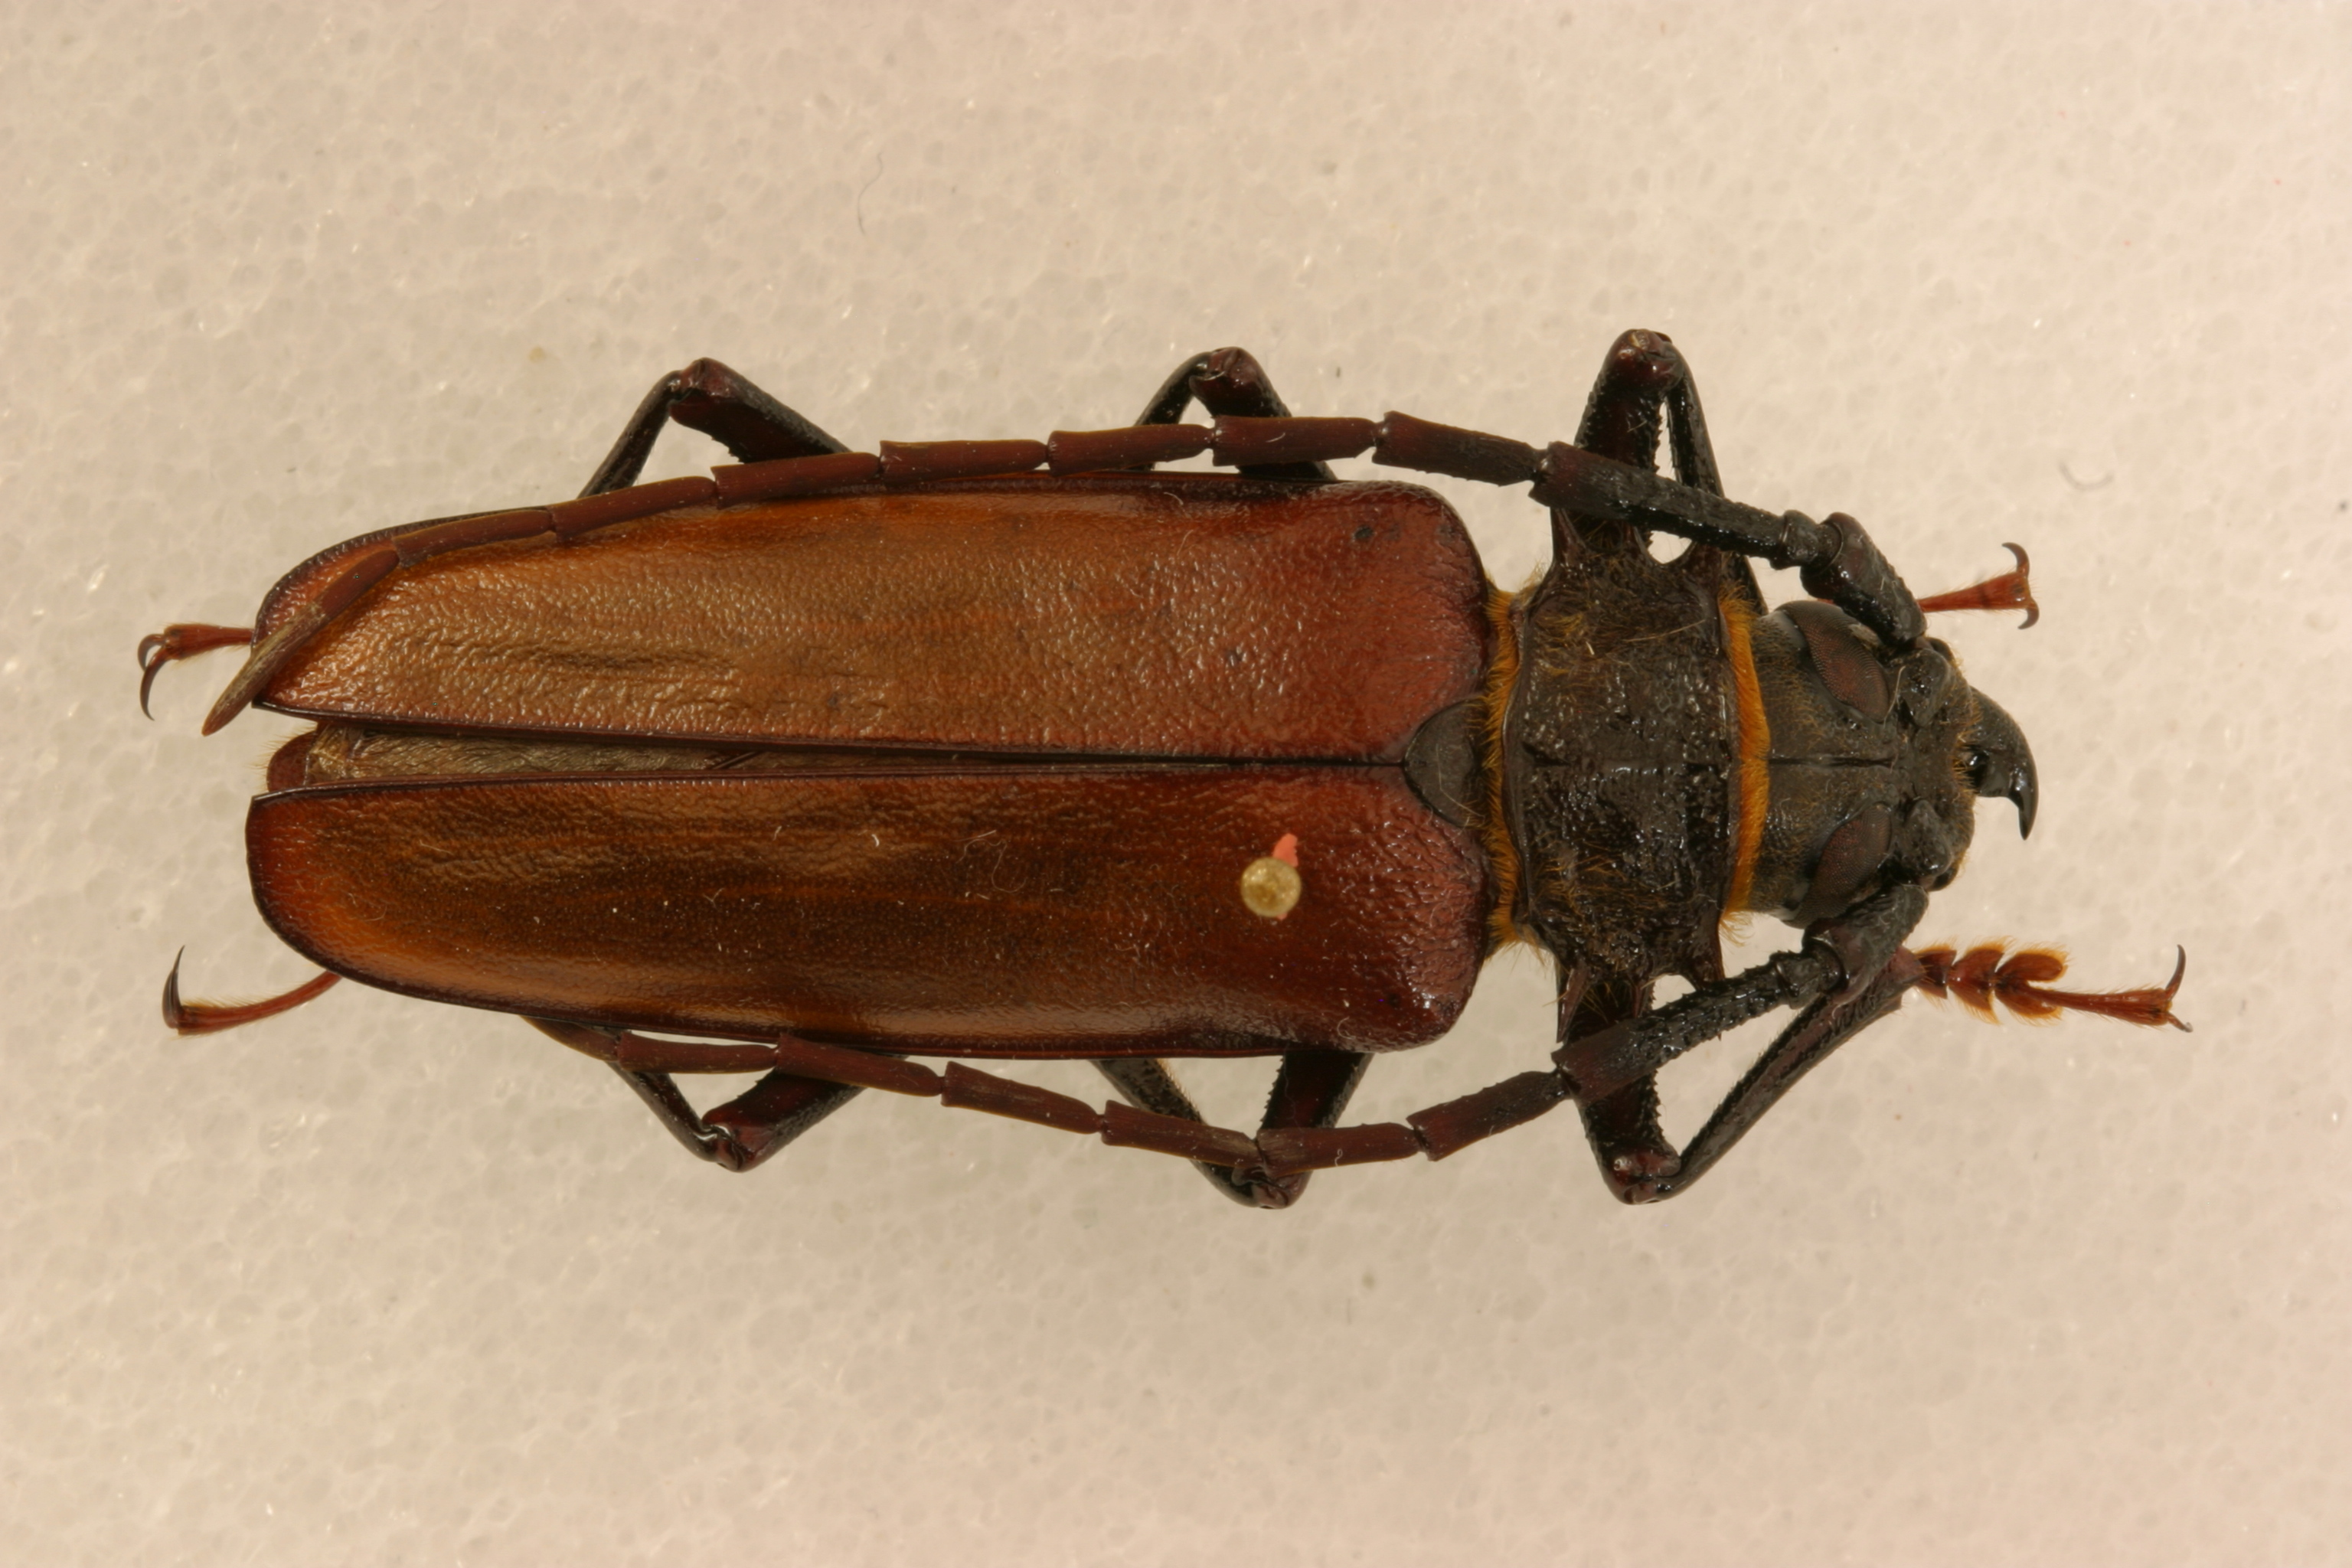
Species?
Derobrachus wappesi
